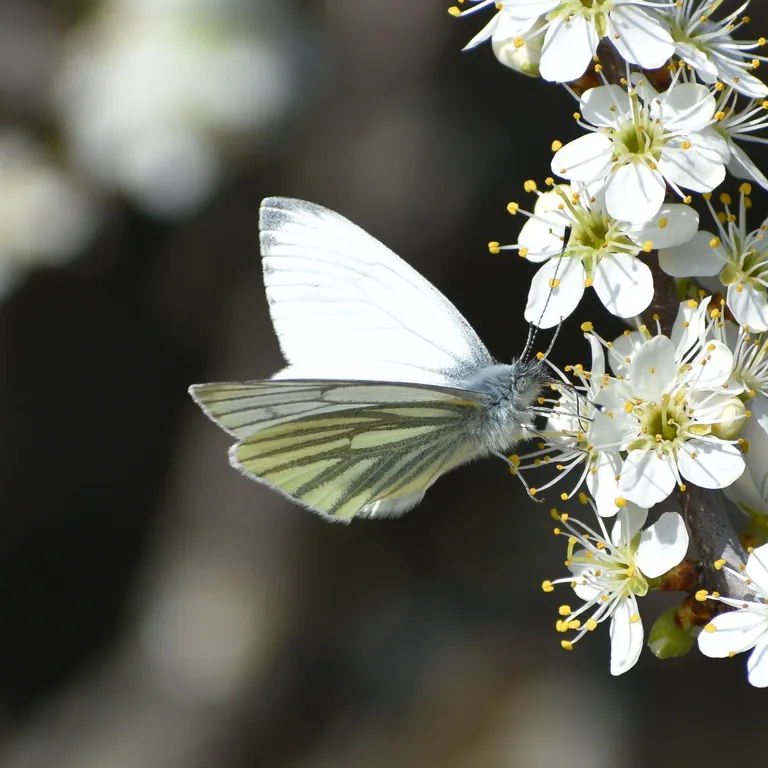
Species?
Pieris napi
